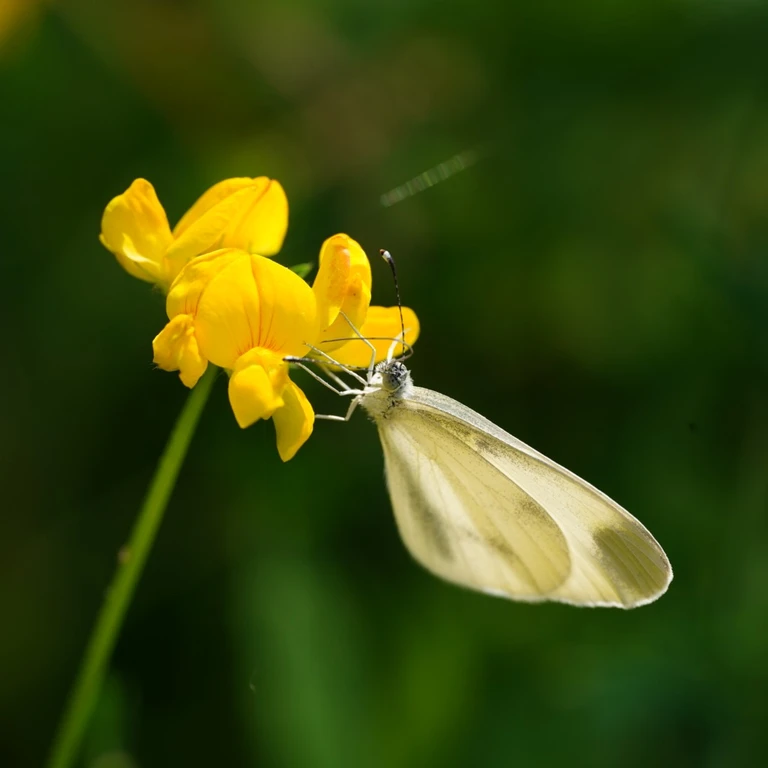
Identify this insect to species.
Leptidea sinapis/juvernica
